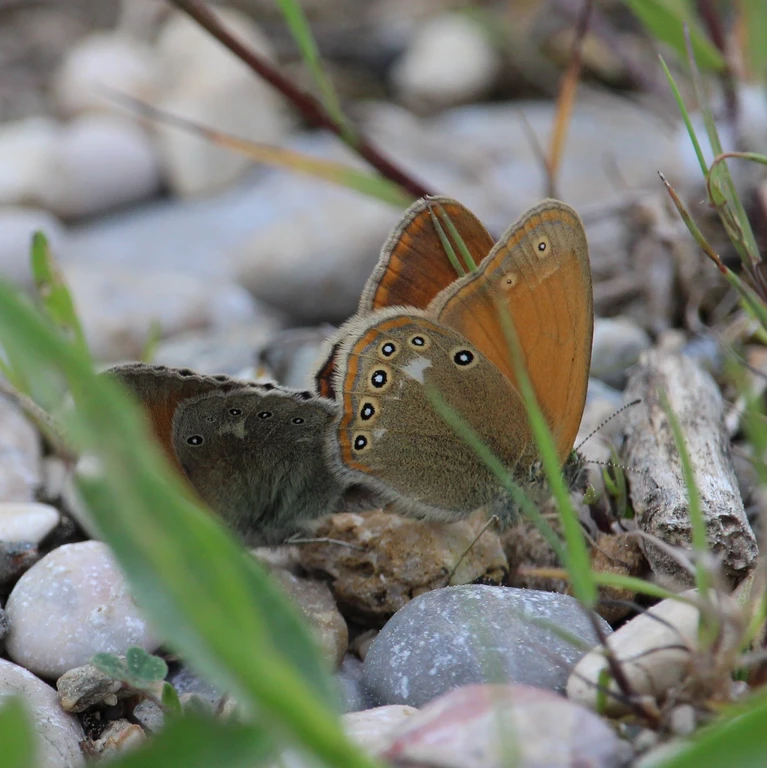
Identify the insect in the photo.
Coenonympha glycerion (also Coenonympha iphis)
